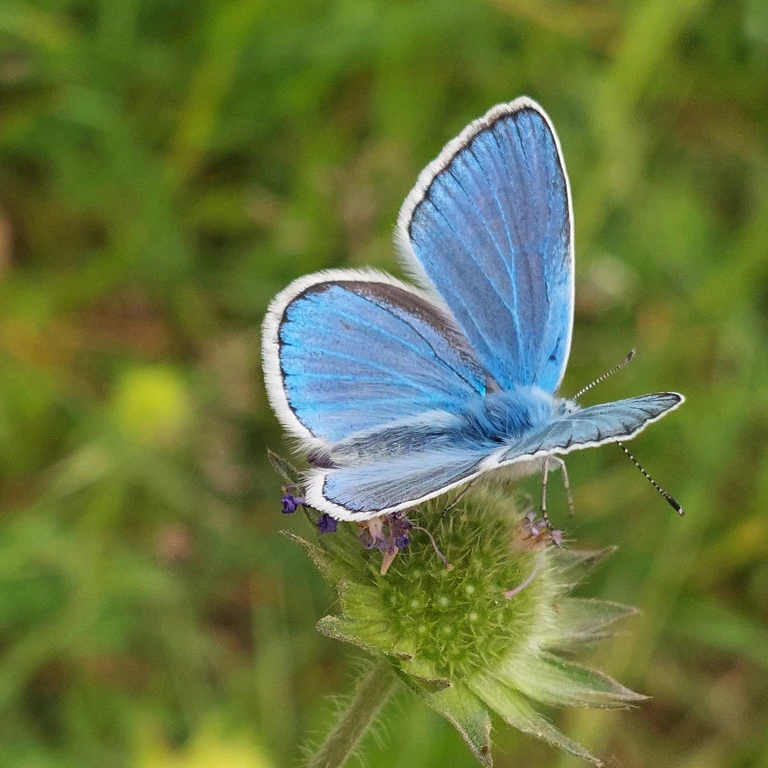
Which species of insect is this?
Polyommatus dorylas
